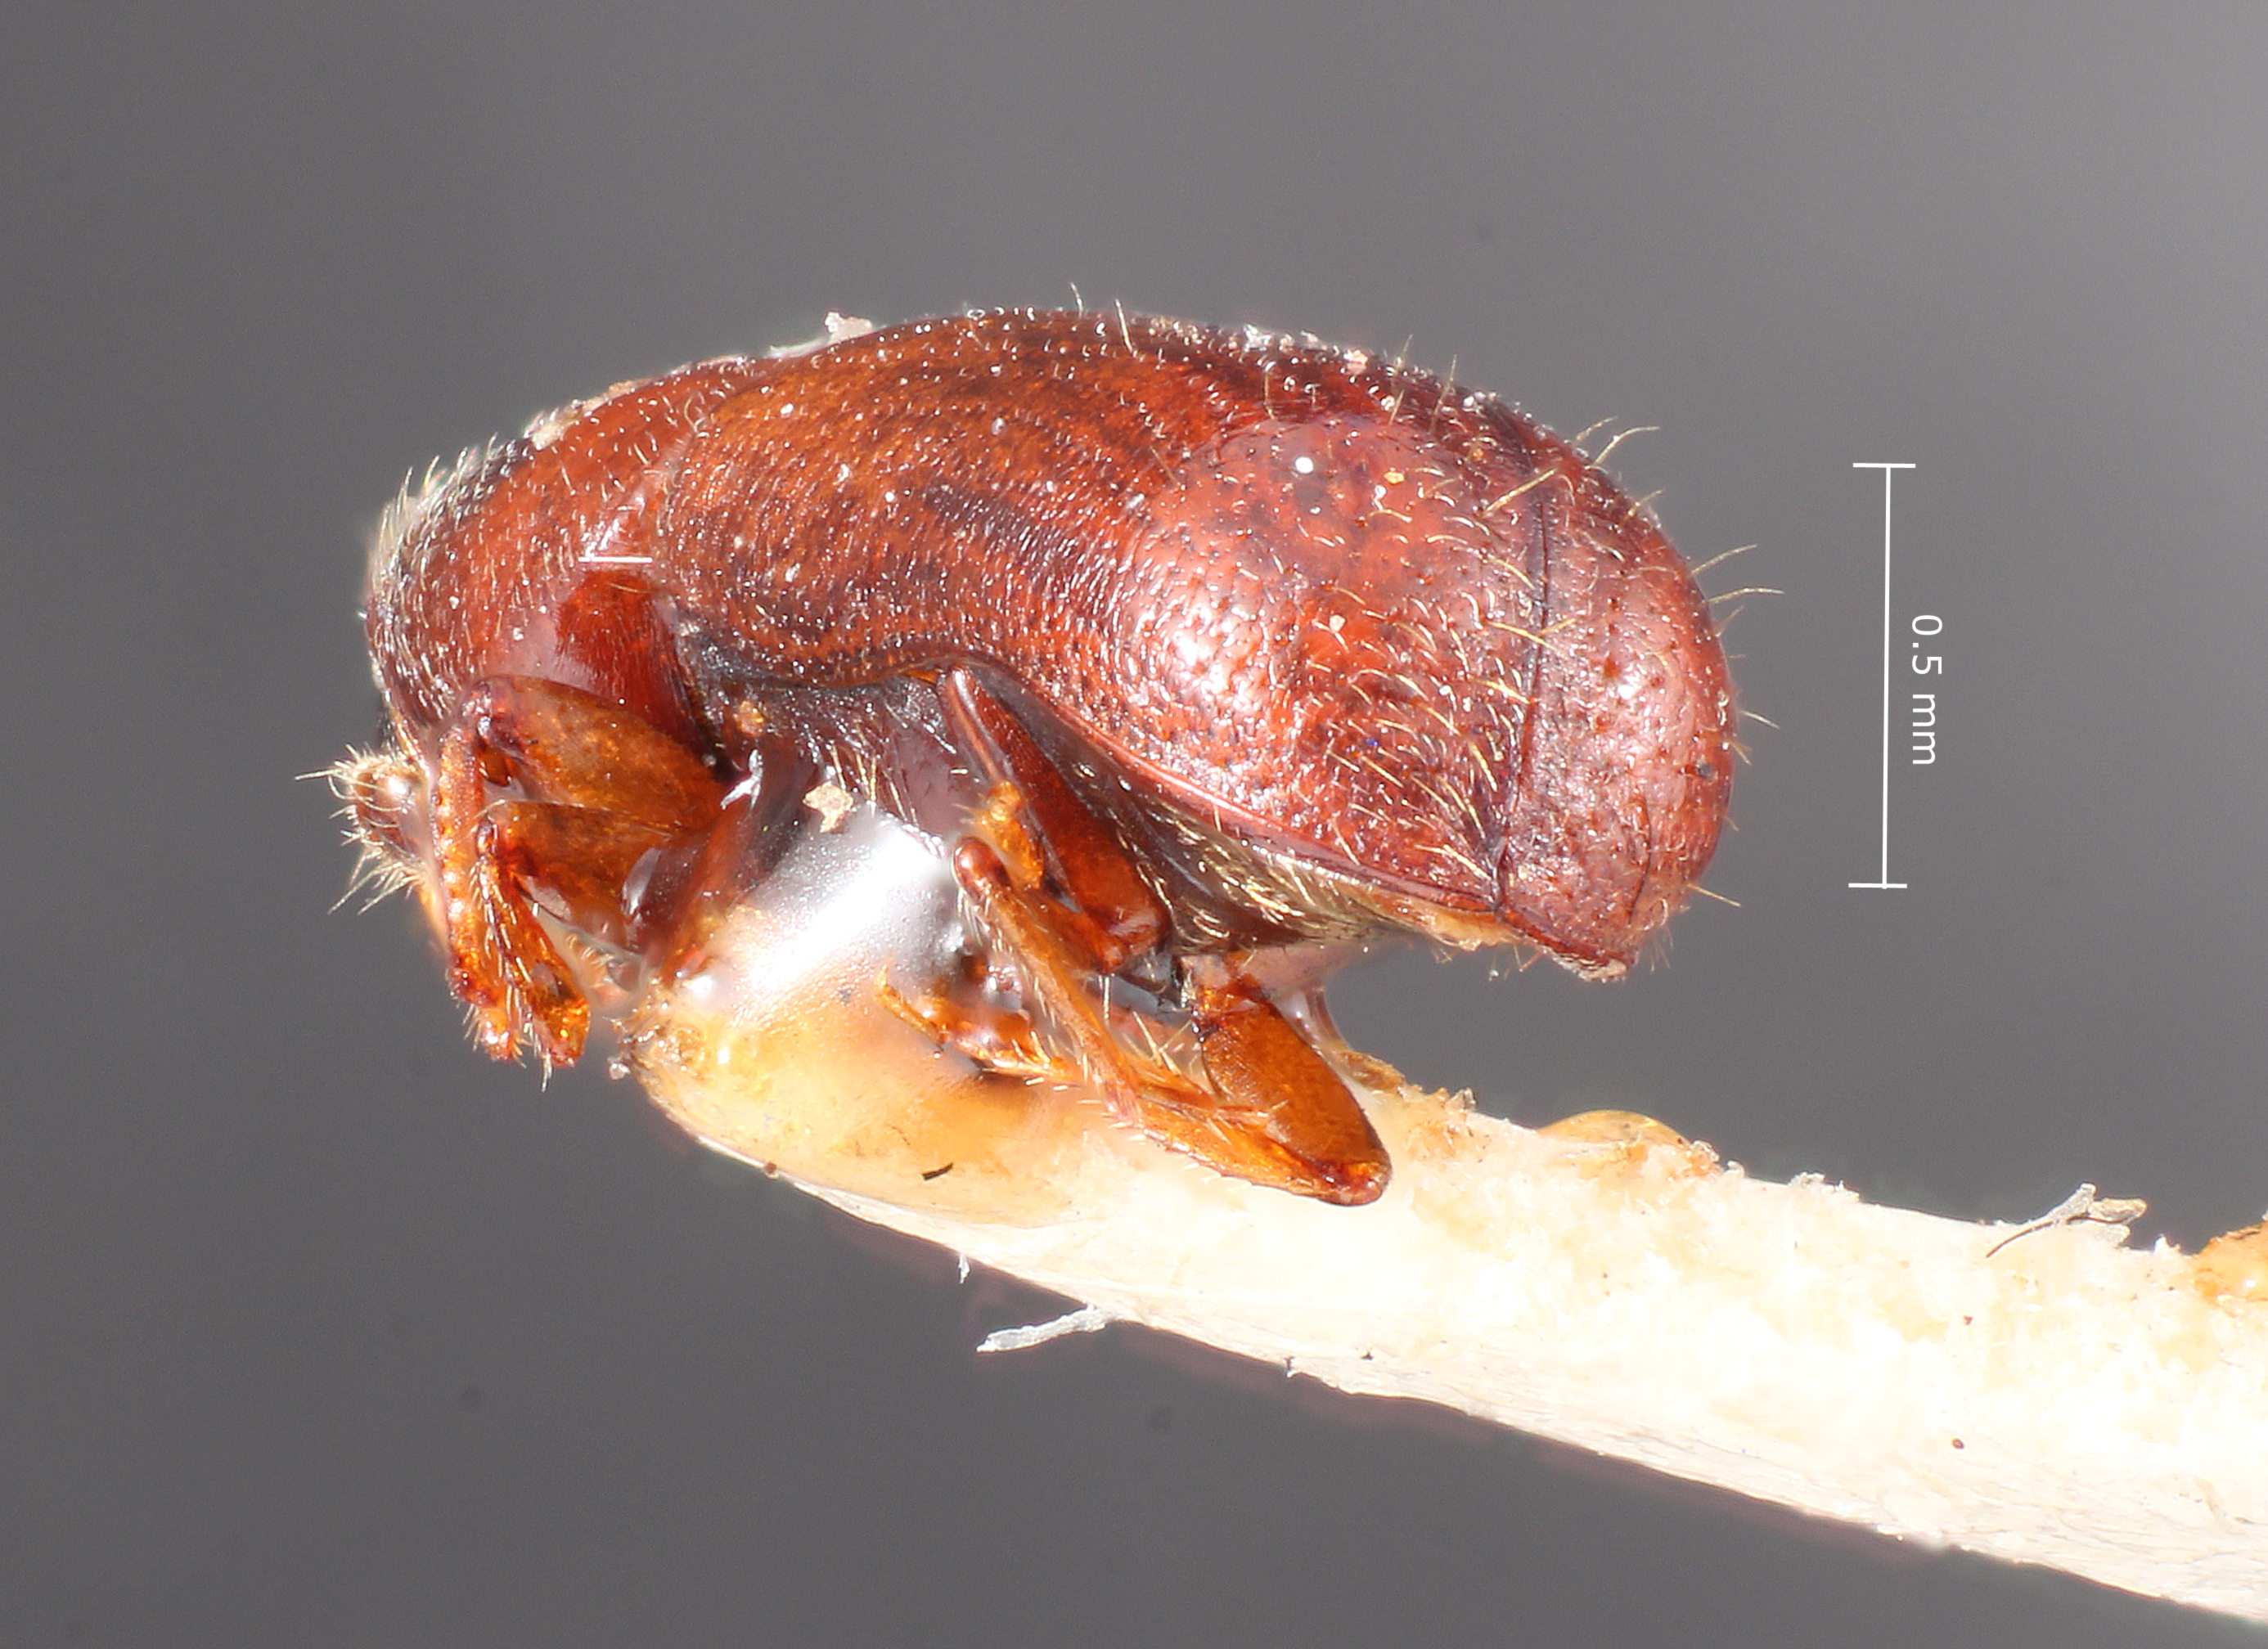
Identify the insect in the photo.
Gnathotrichus nitidifrons
